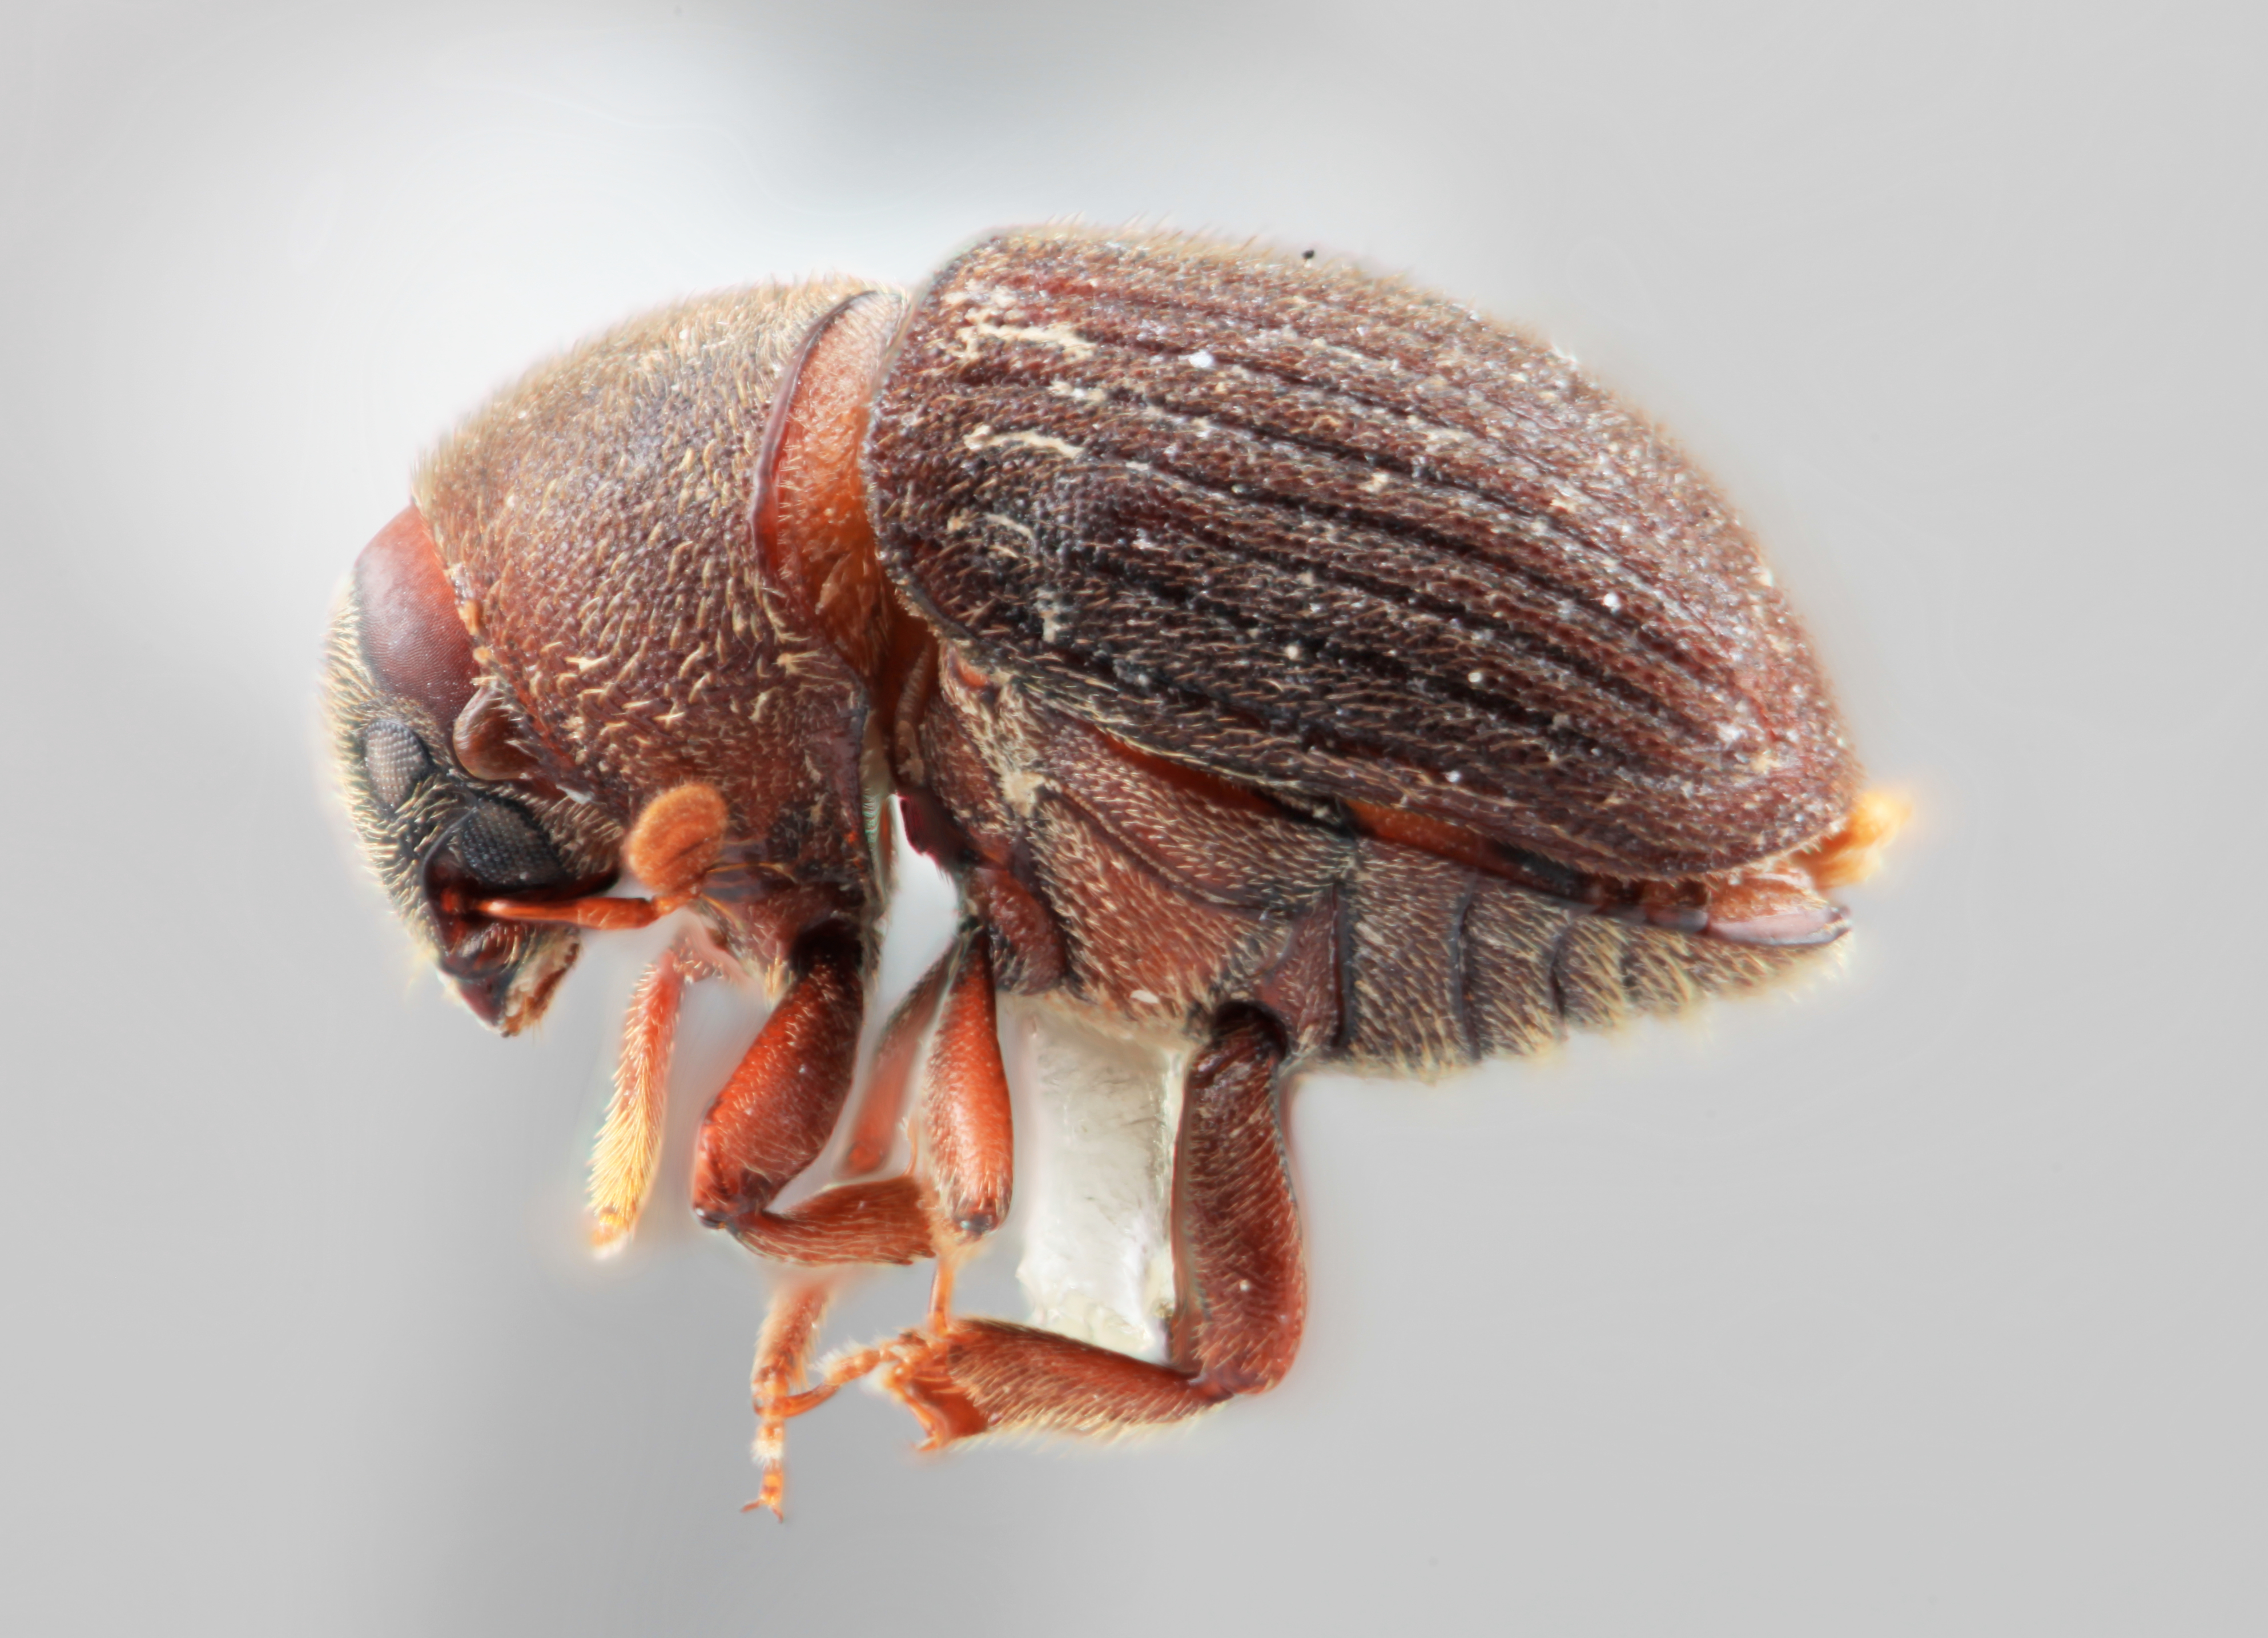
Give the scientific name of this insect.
Phrixosoma frustratum
